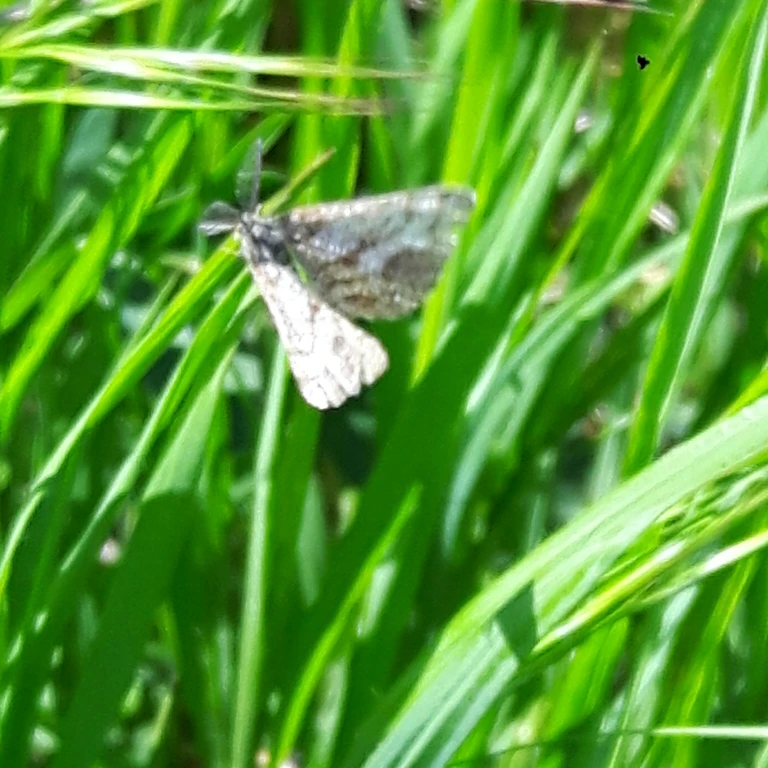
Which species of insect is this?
Ematurga atomaria
